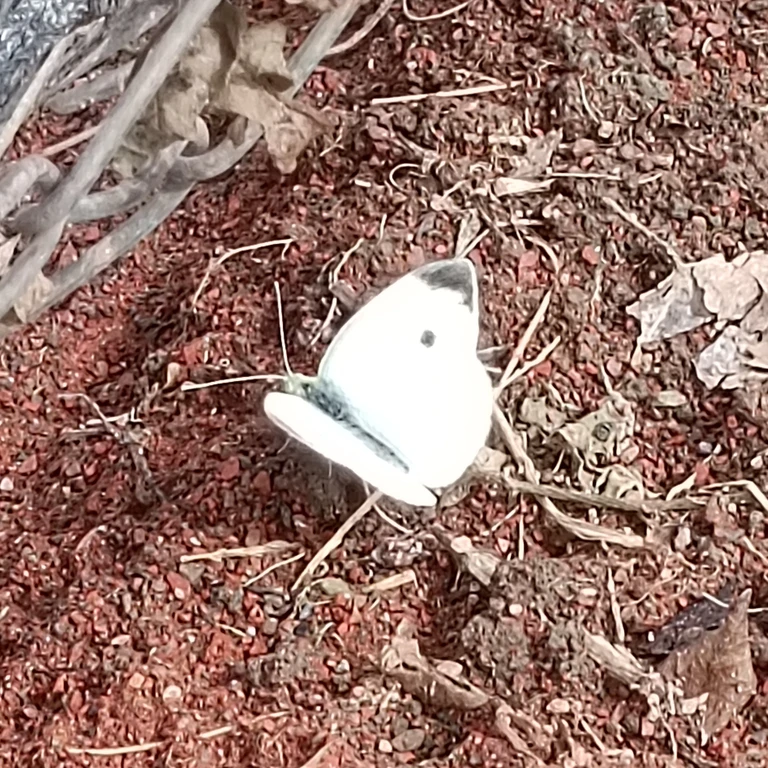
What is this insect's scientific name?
Pieris rapae
